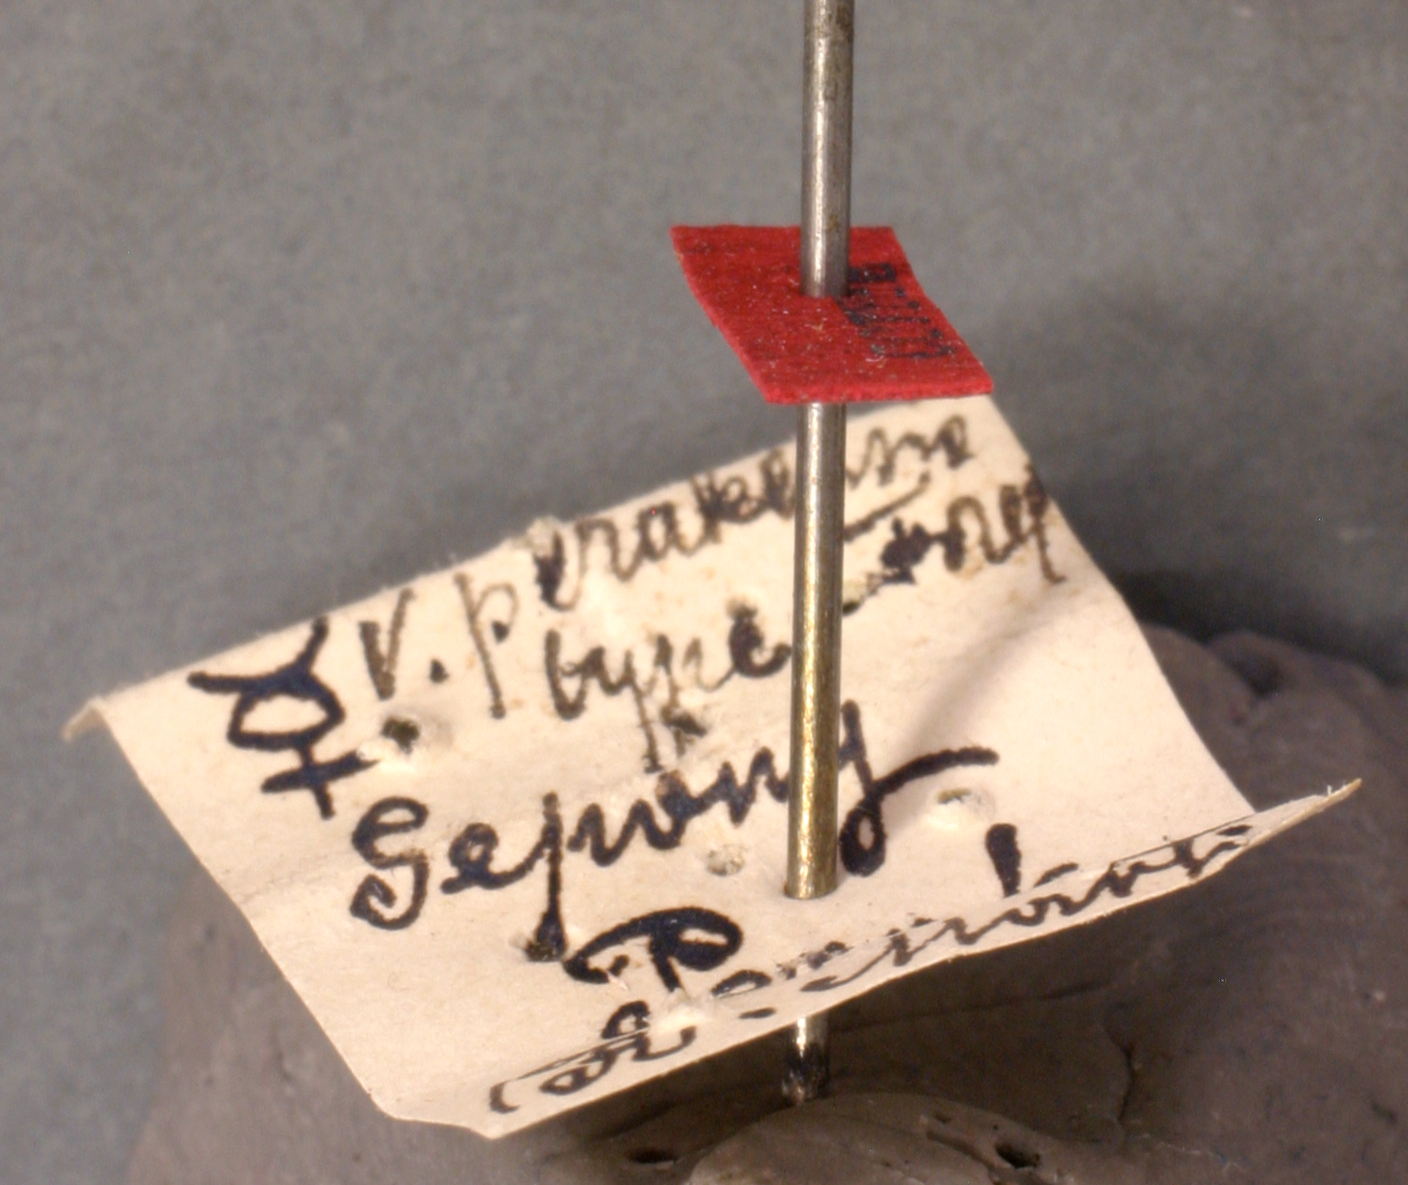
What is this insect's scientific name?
Pheidole huberi
